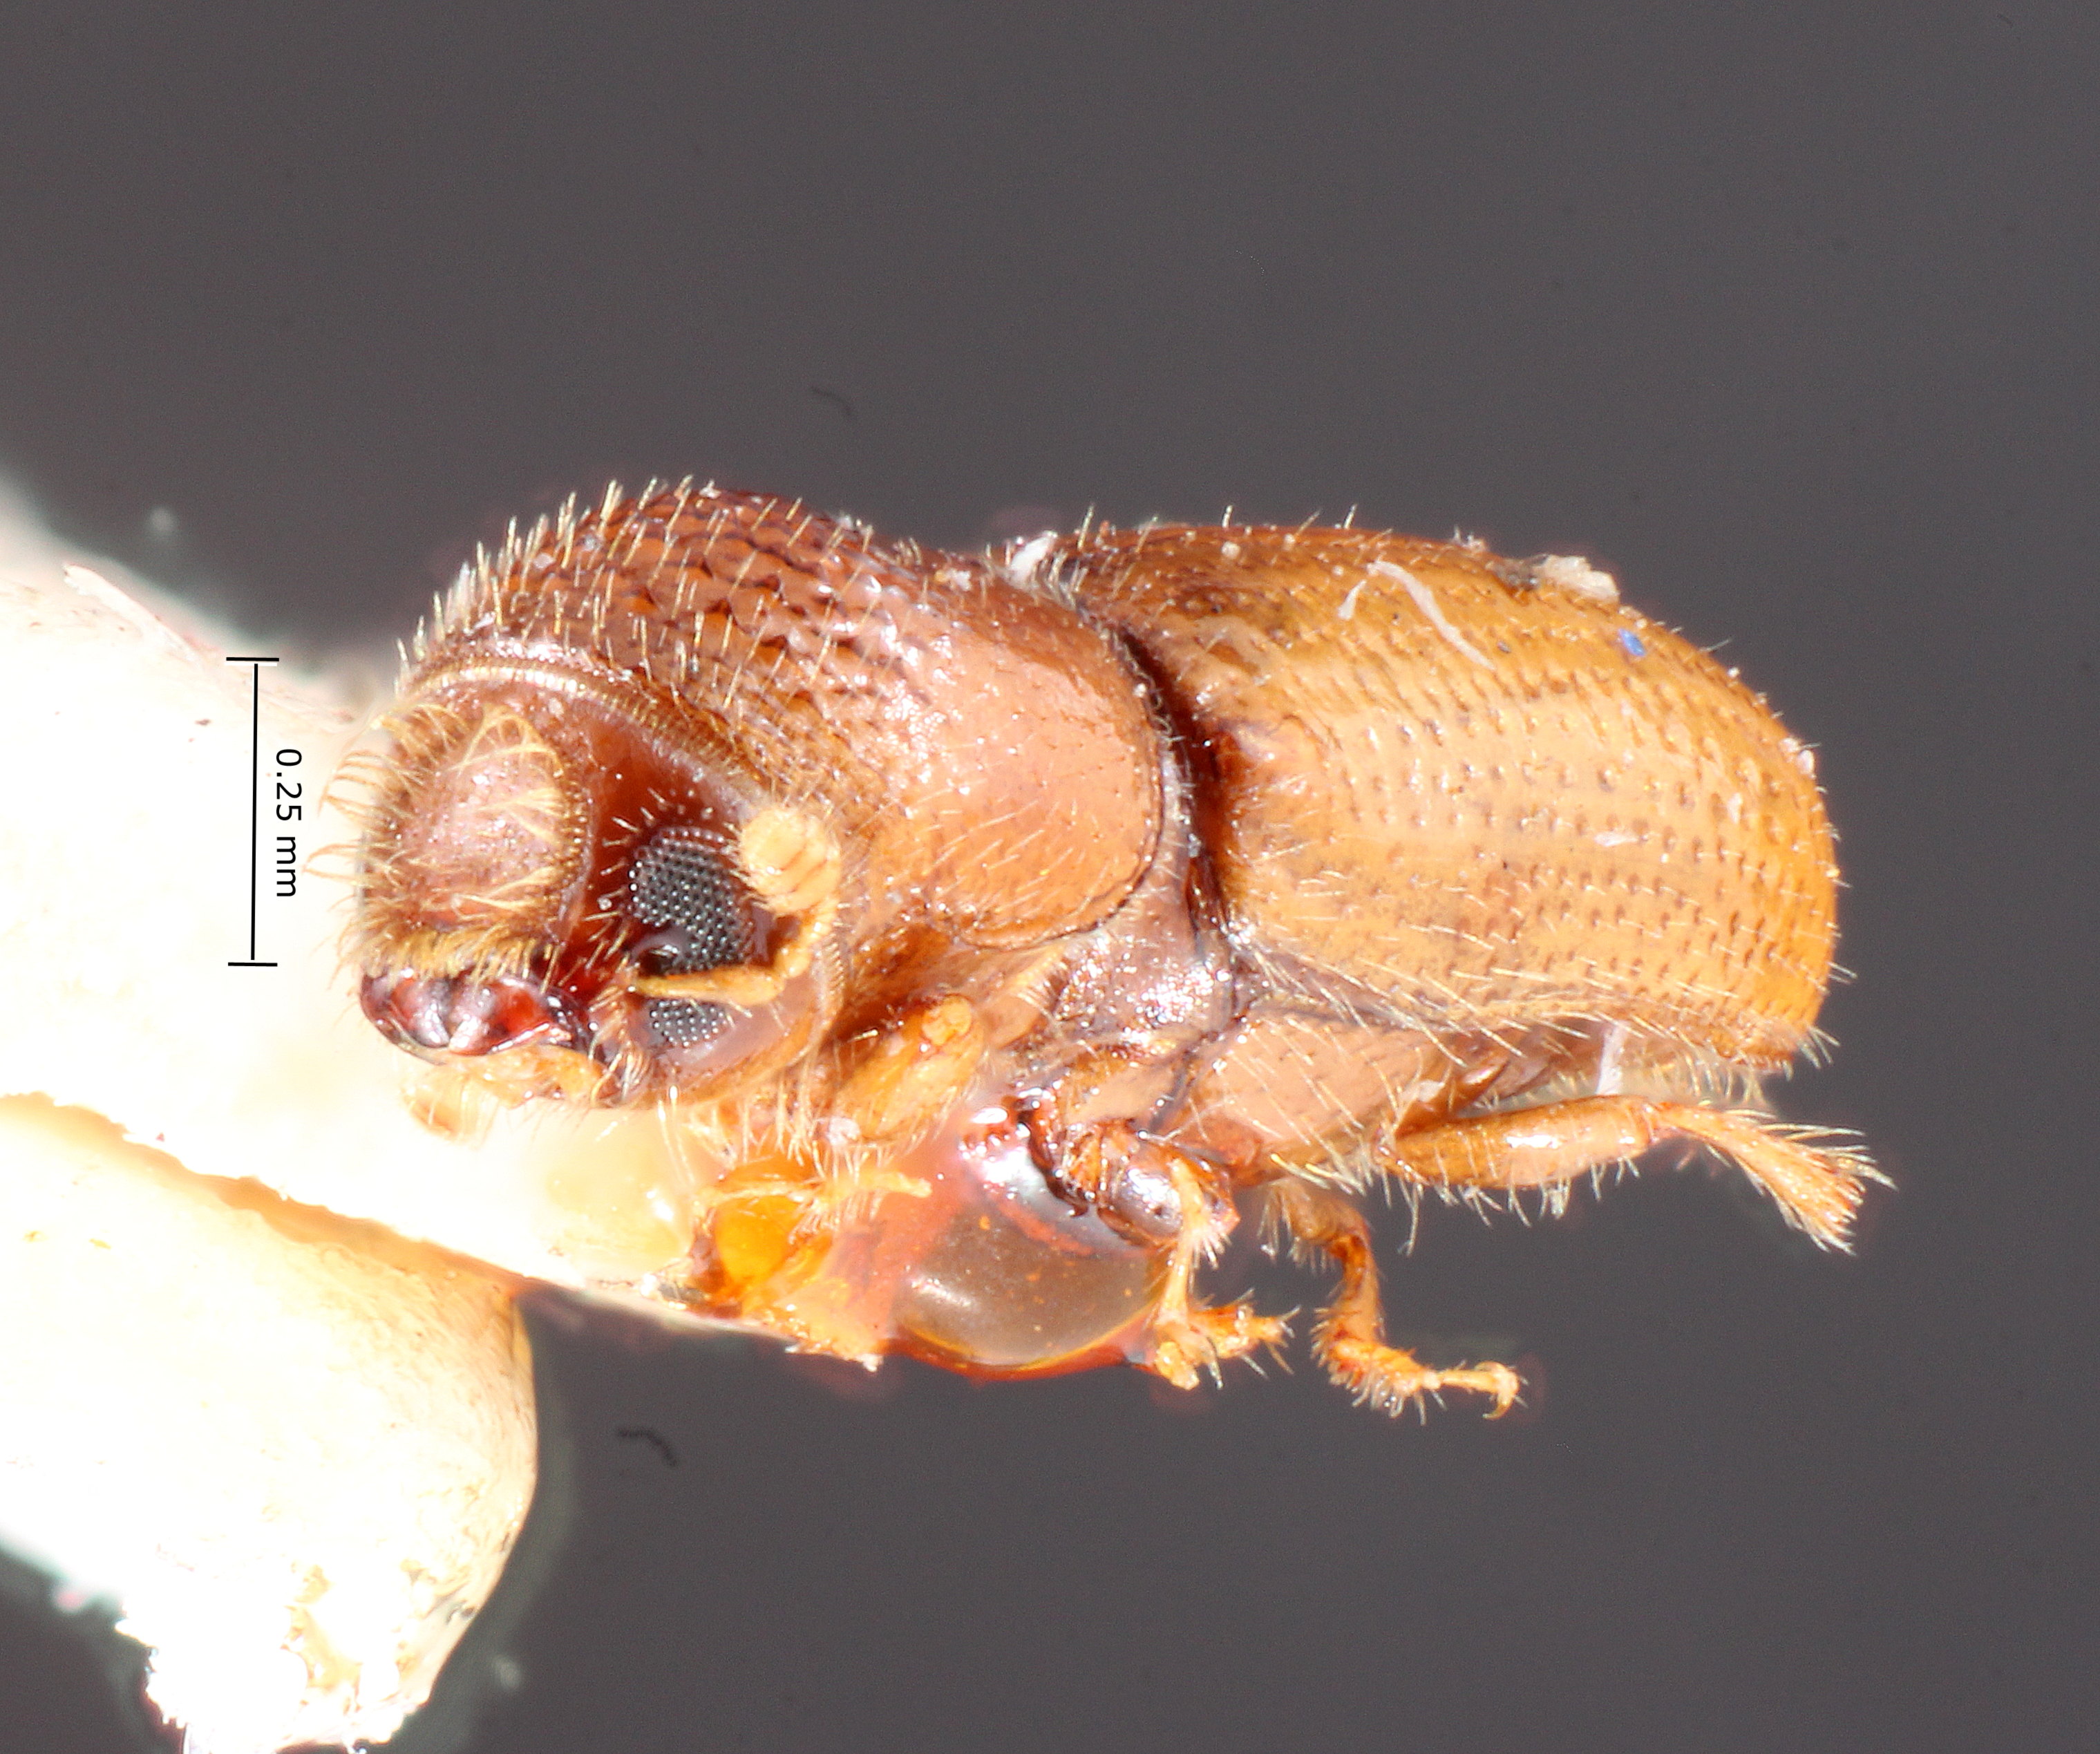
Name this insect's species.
Pityophthorus citus
